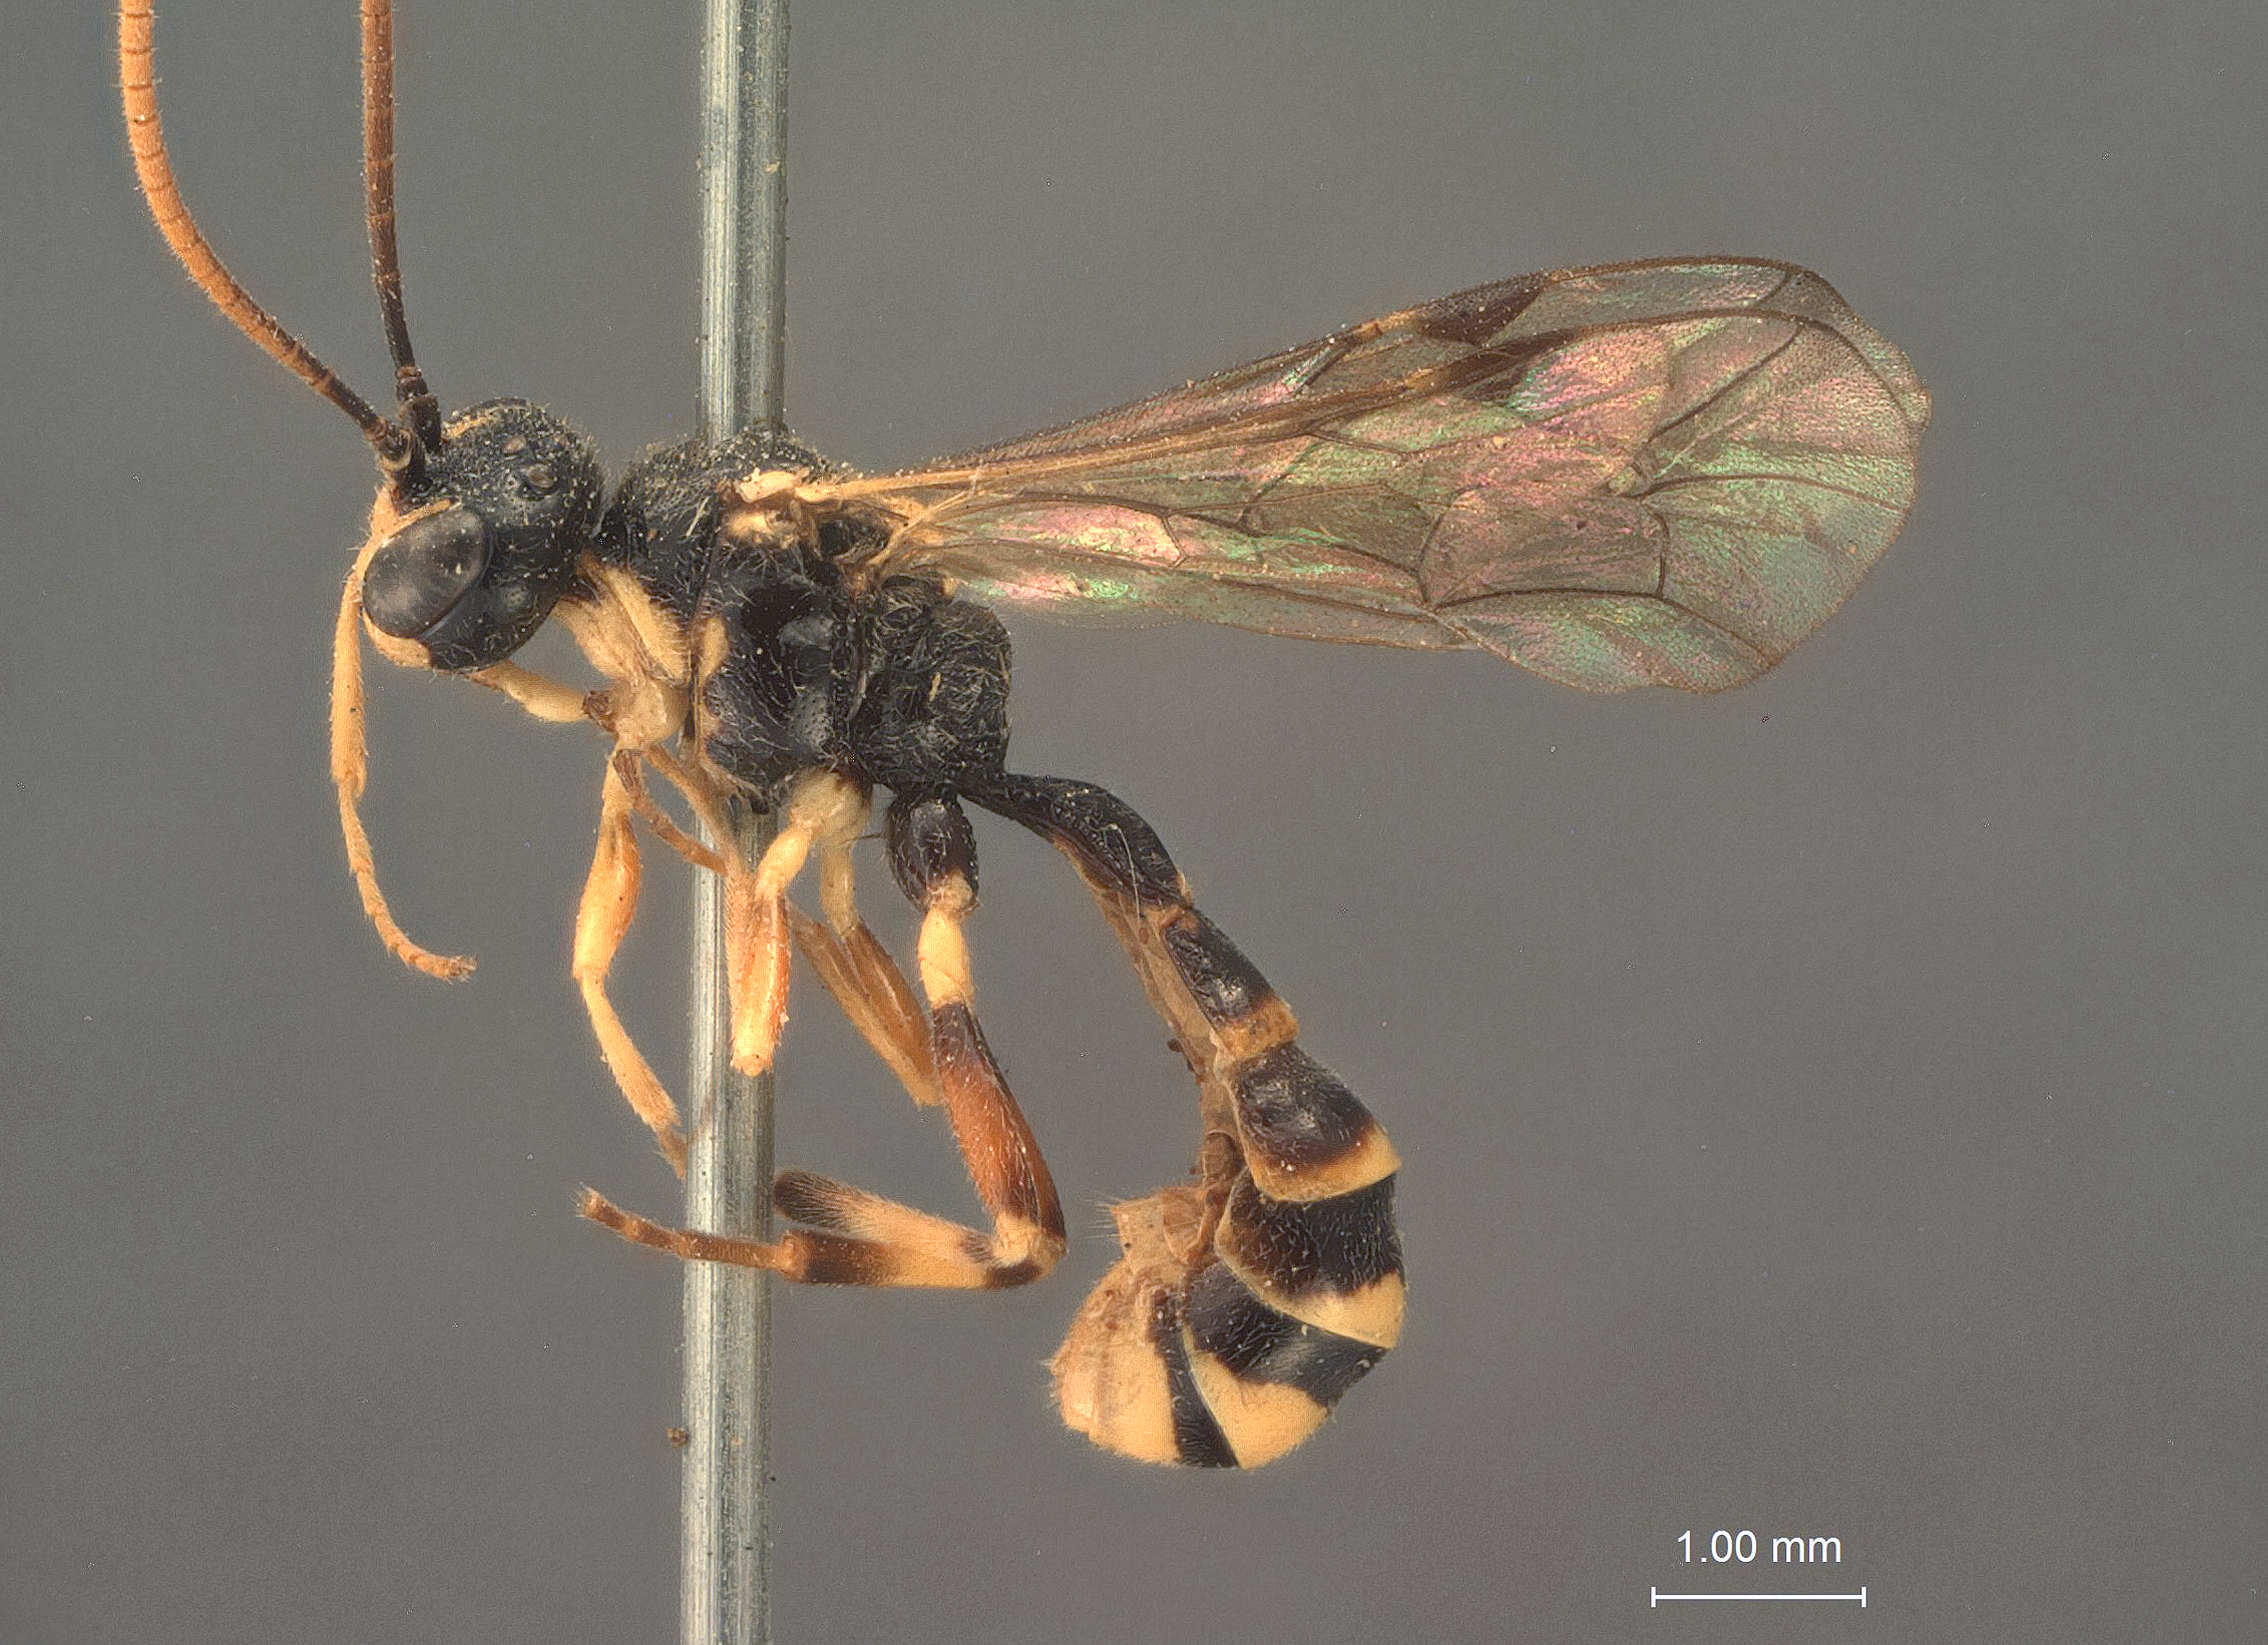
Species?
Anecphysis curvineura
